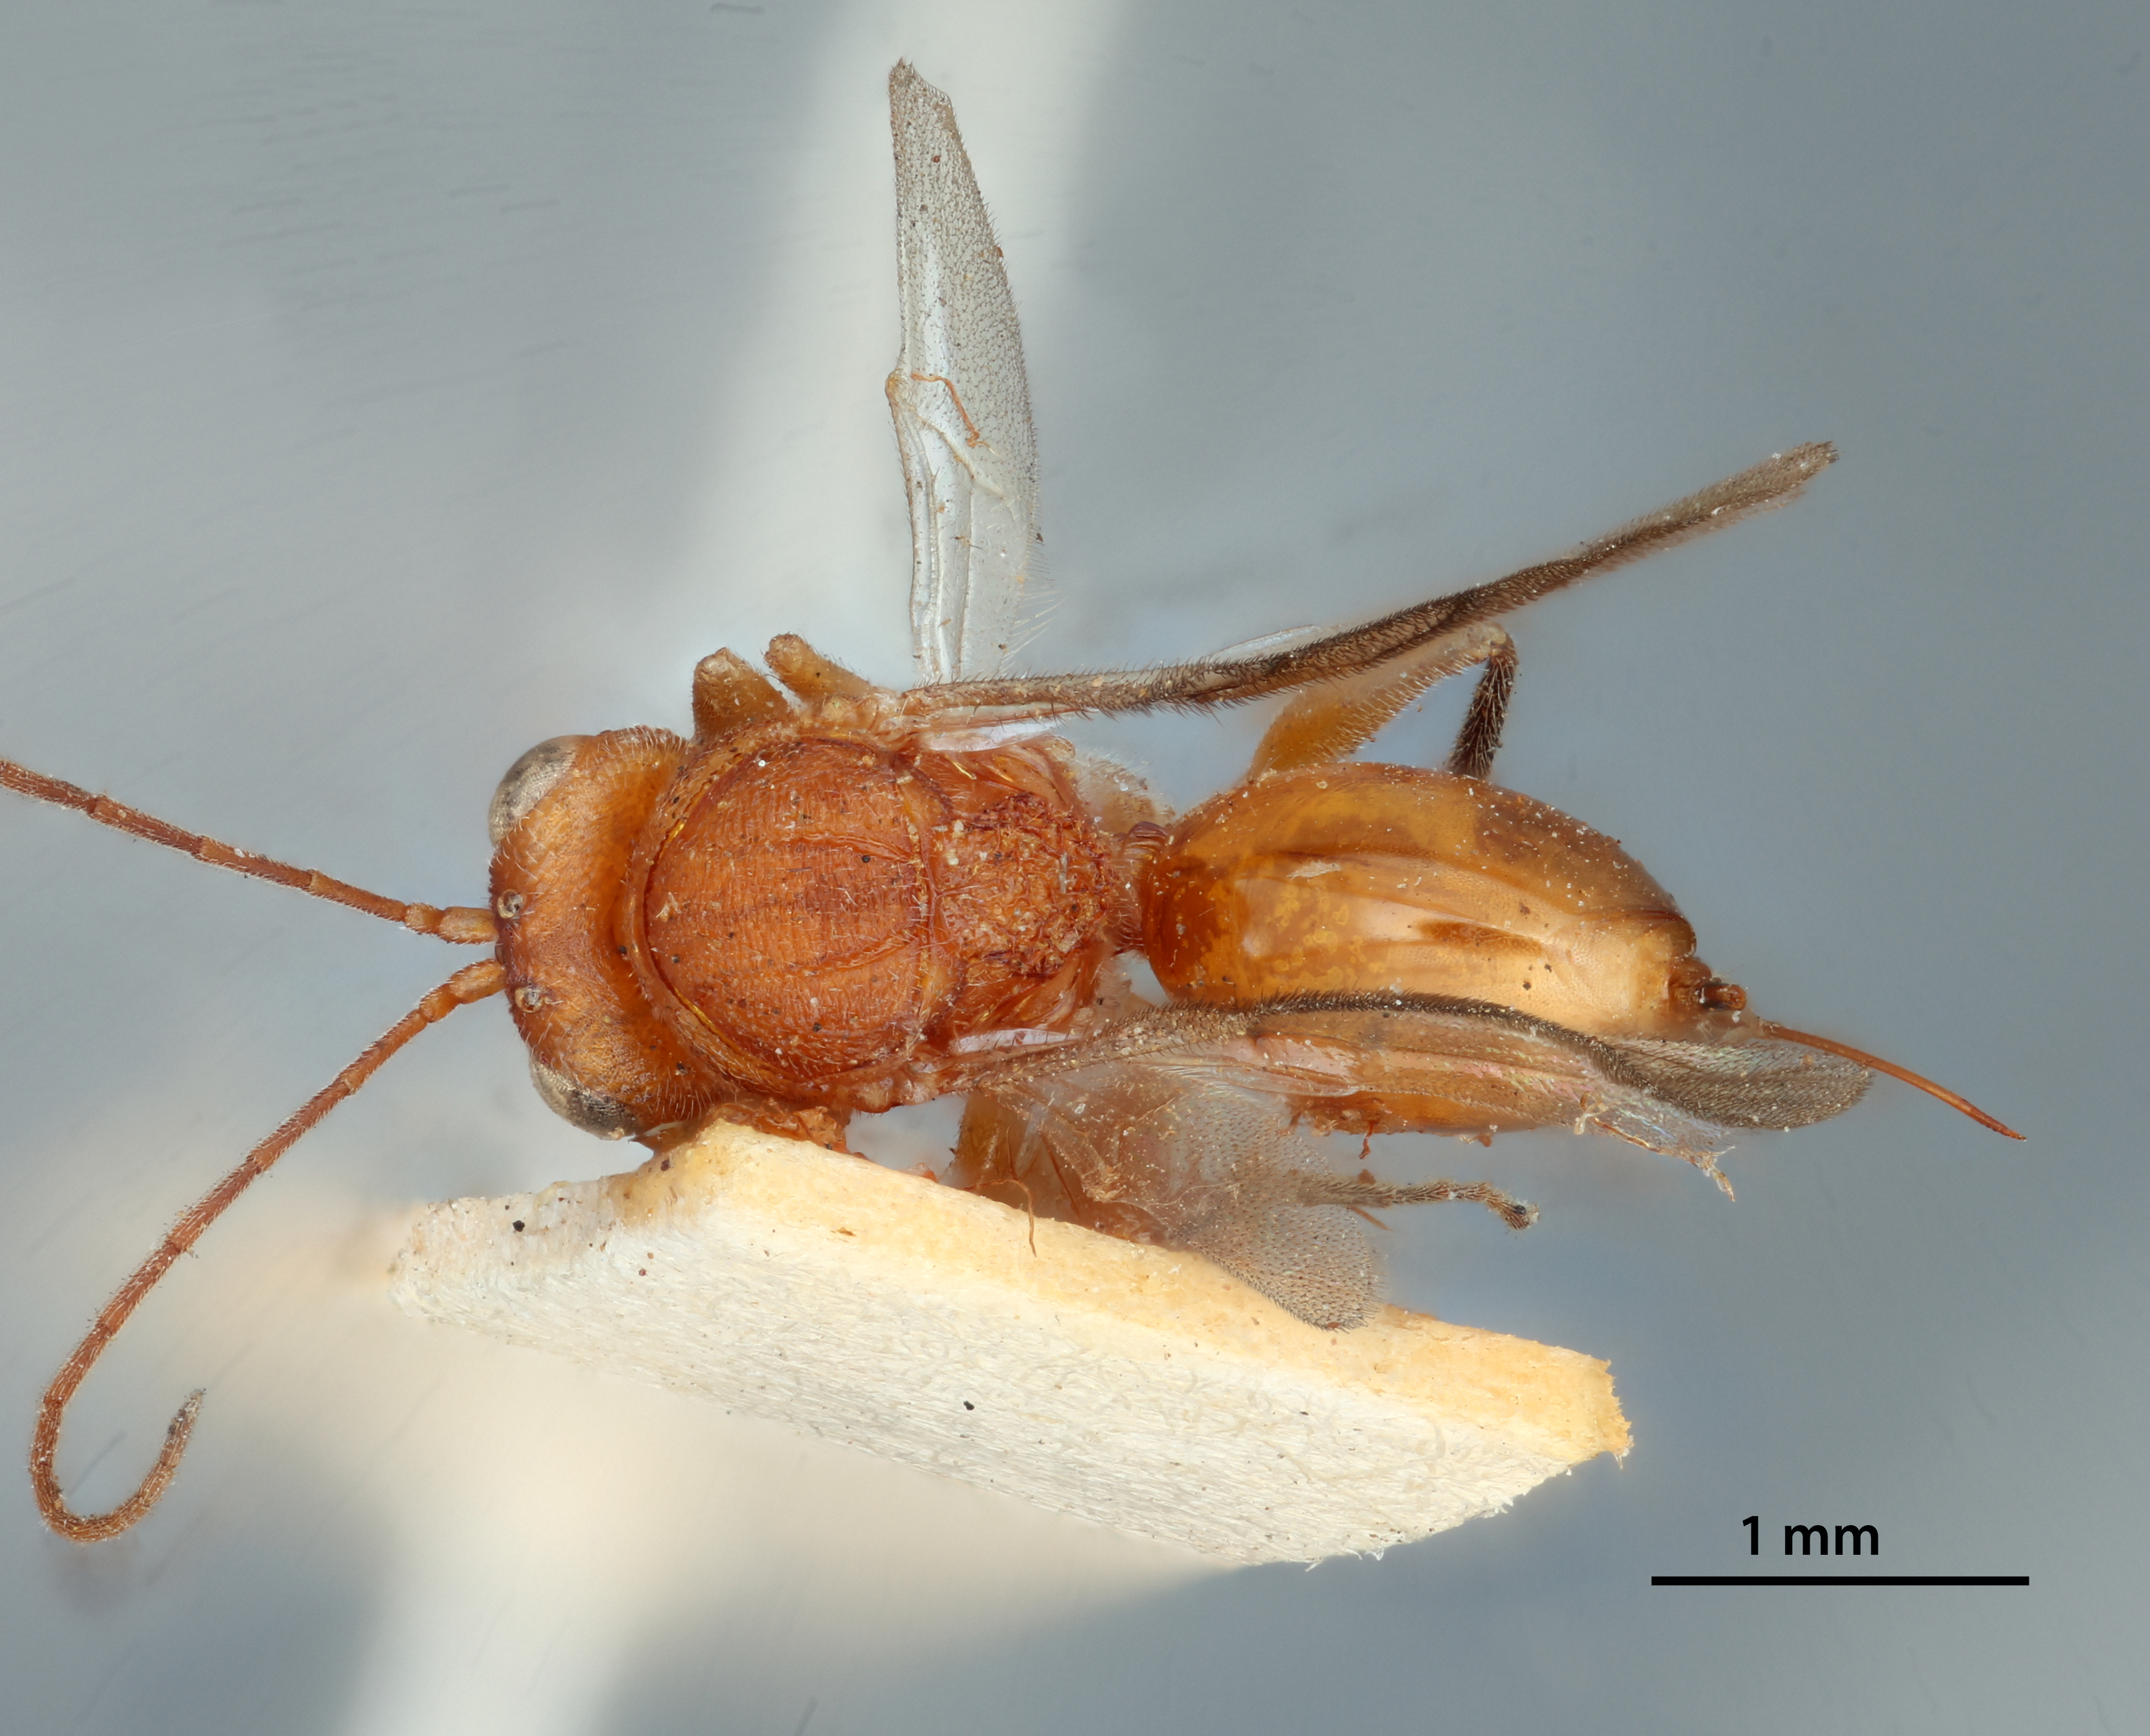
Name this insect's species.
Ceroptres obtusilobae
